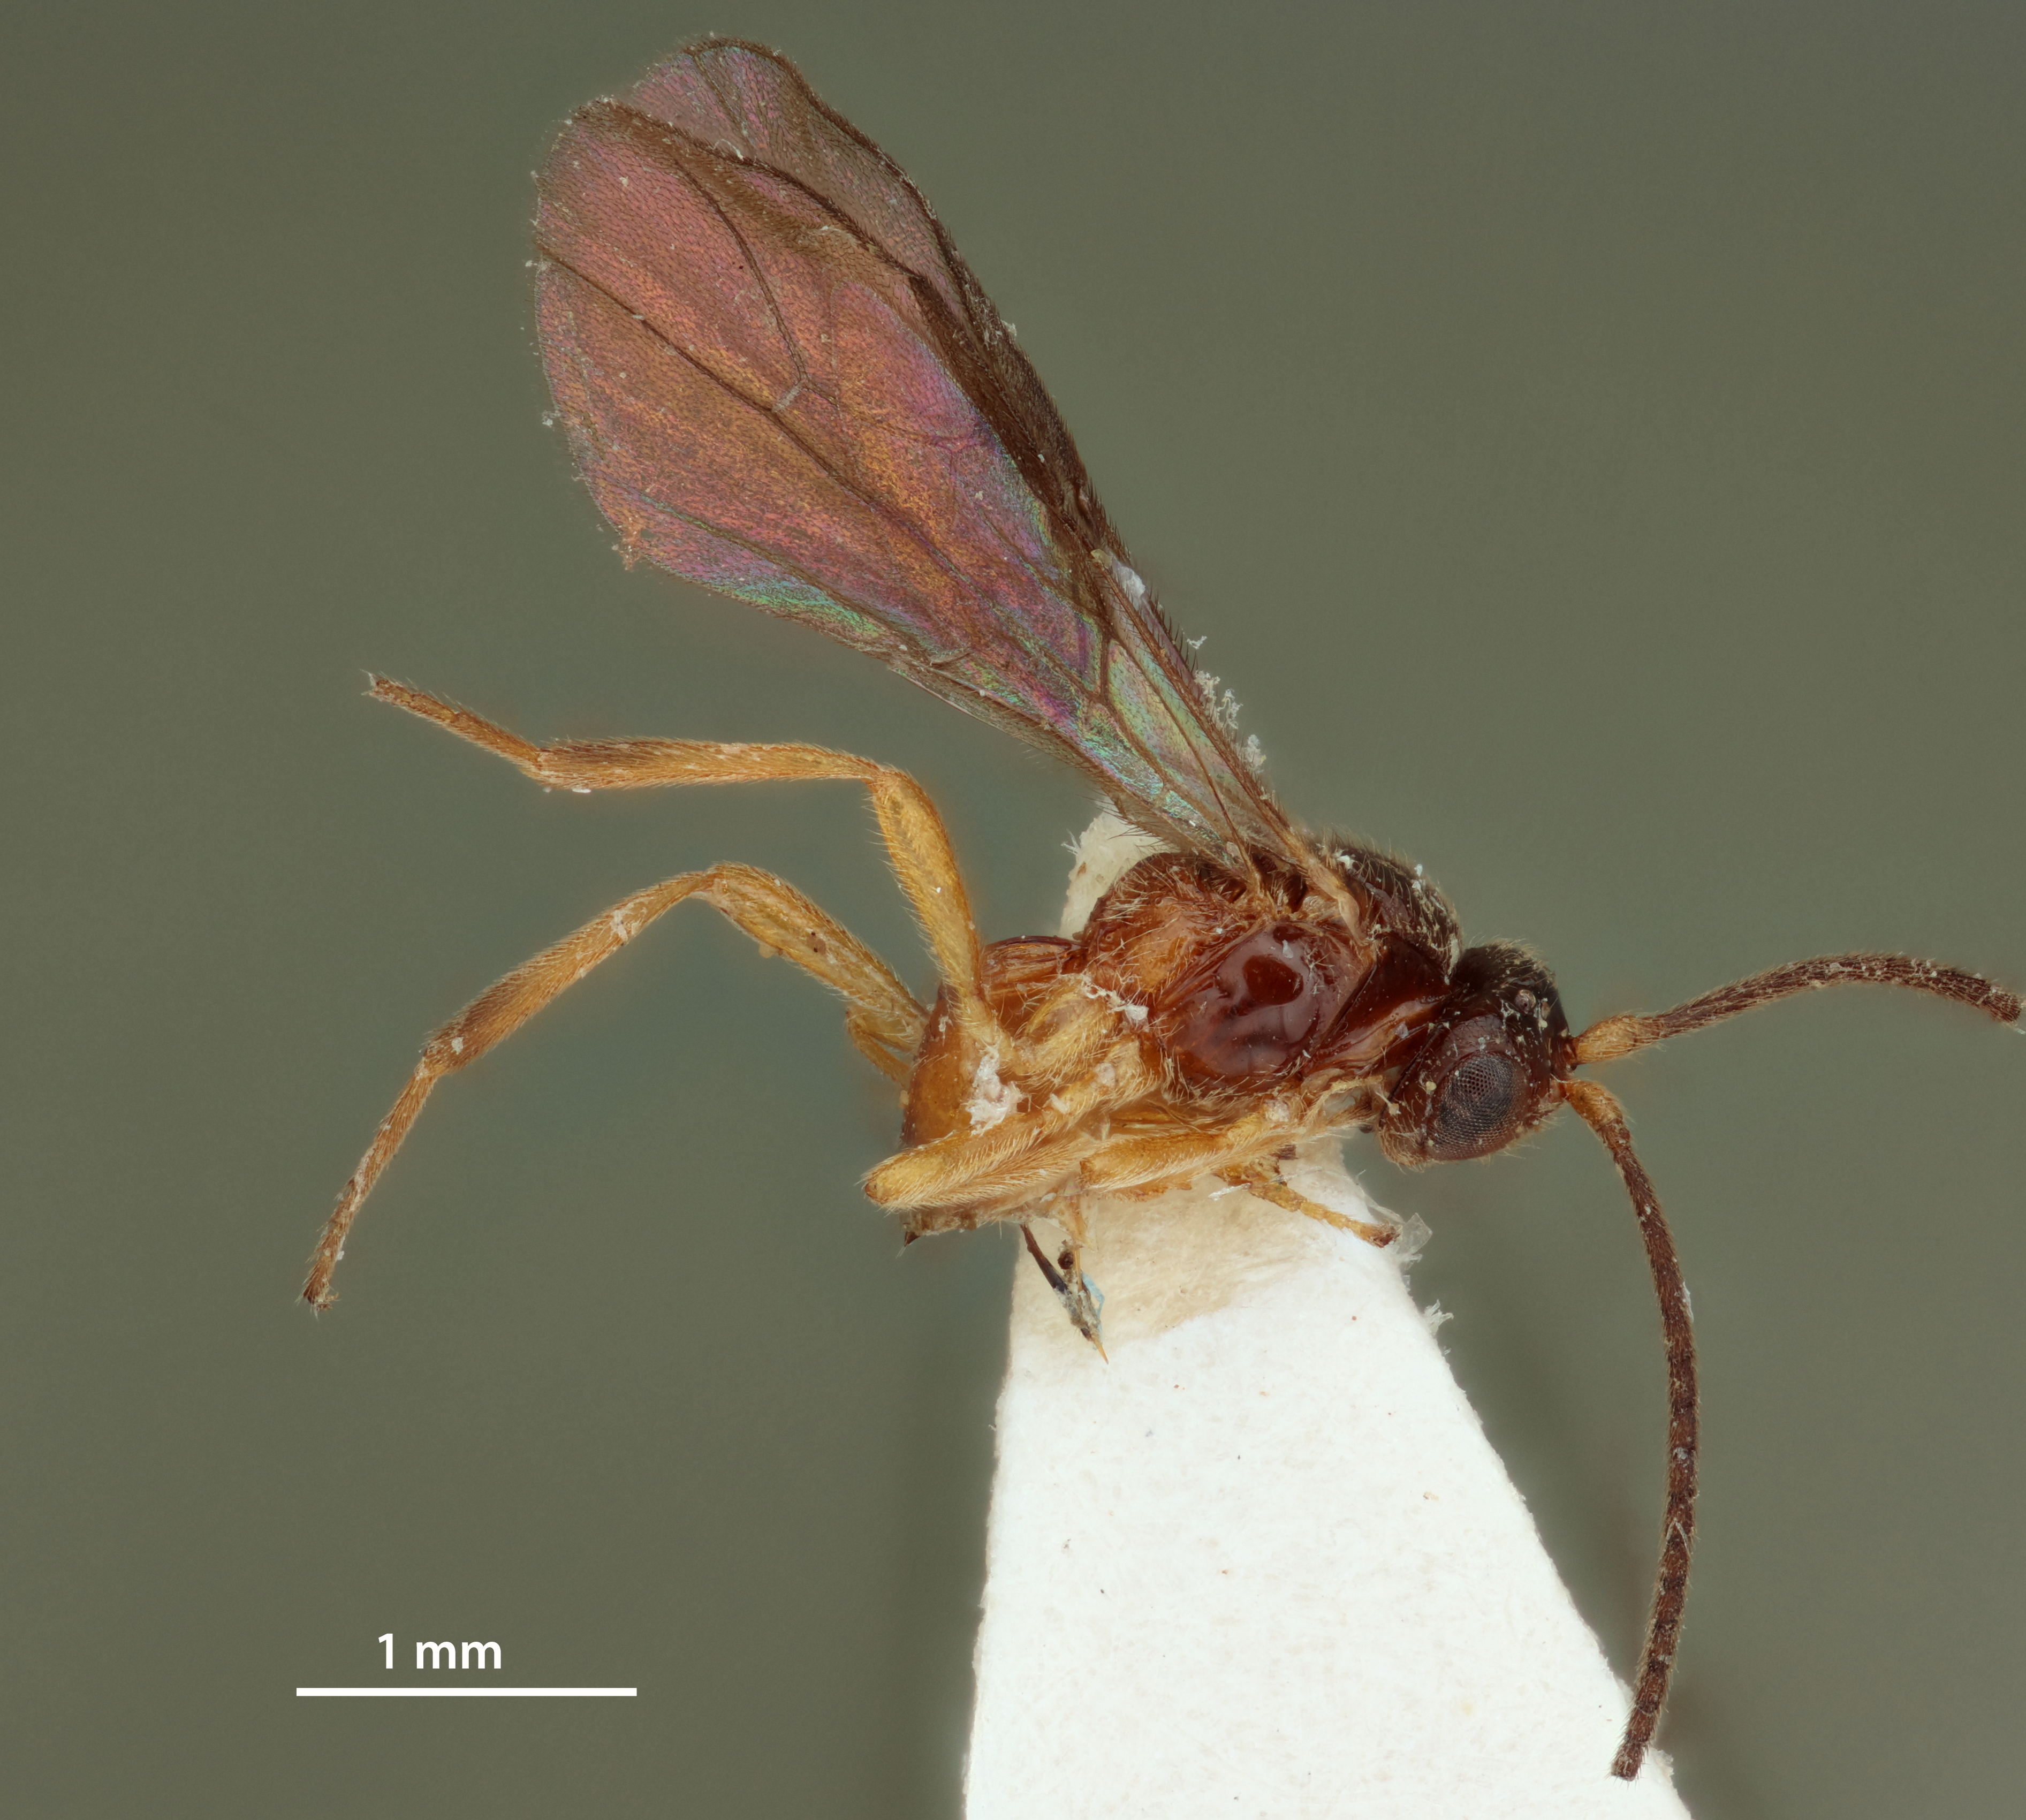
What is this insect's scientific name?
Opius yahuarmayoanus
